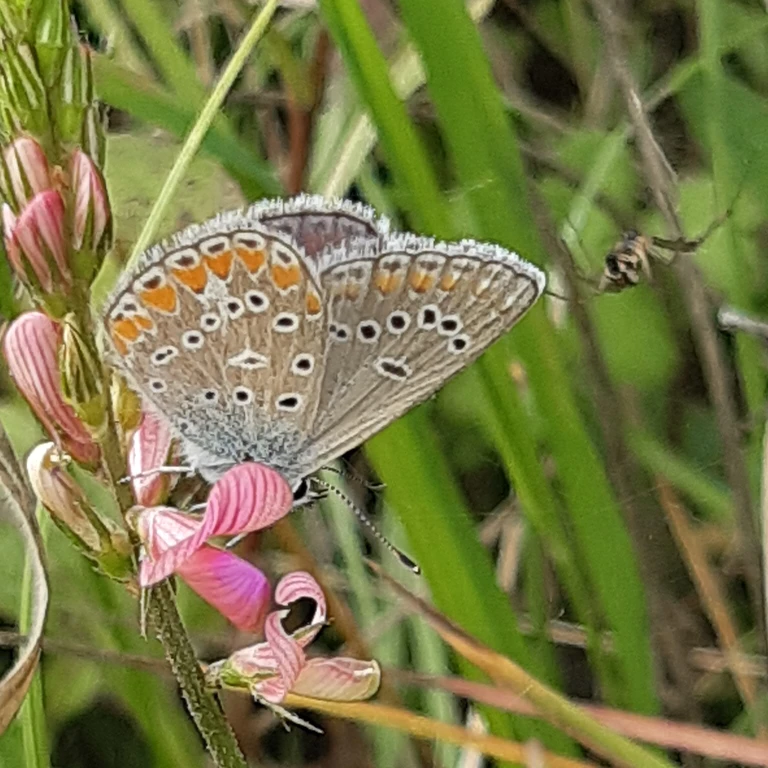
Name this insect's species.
Polyommatus thersites
